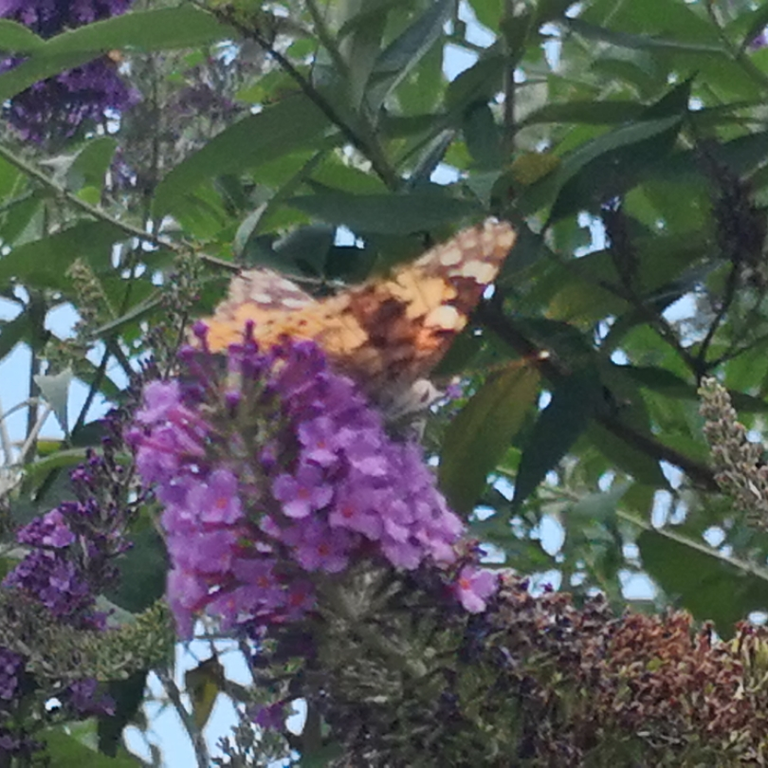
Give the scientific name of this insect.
Vanessa cardui
